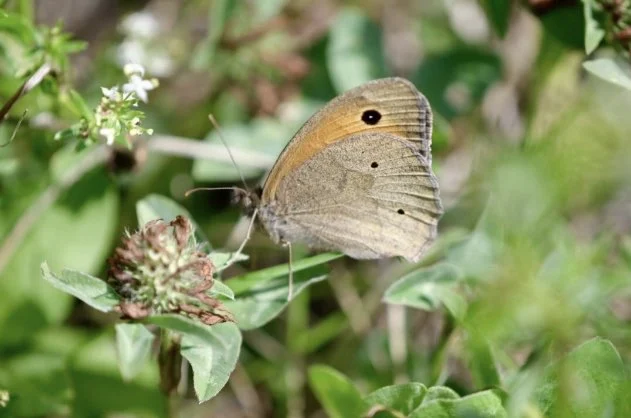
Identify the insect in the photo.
Maniola jurtina
